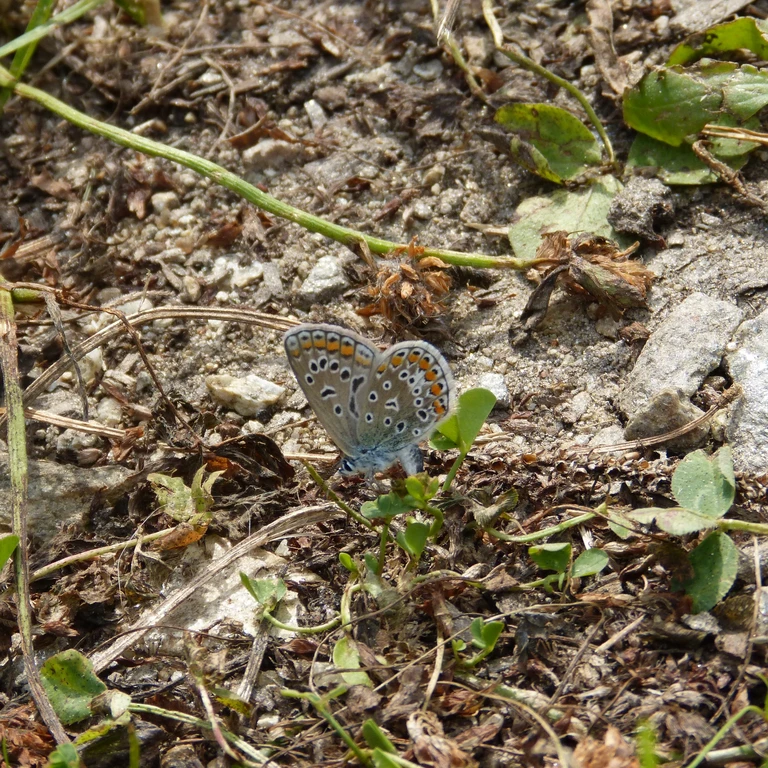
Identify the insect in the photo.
Polyommatus icarus
